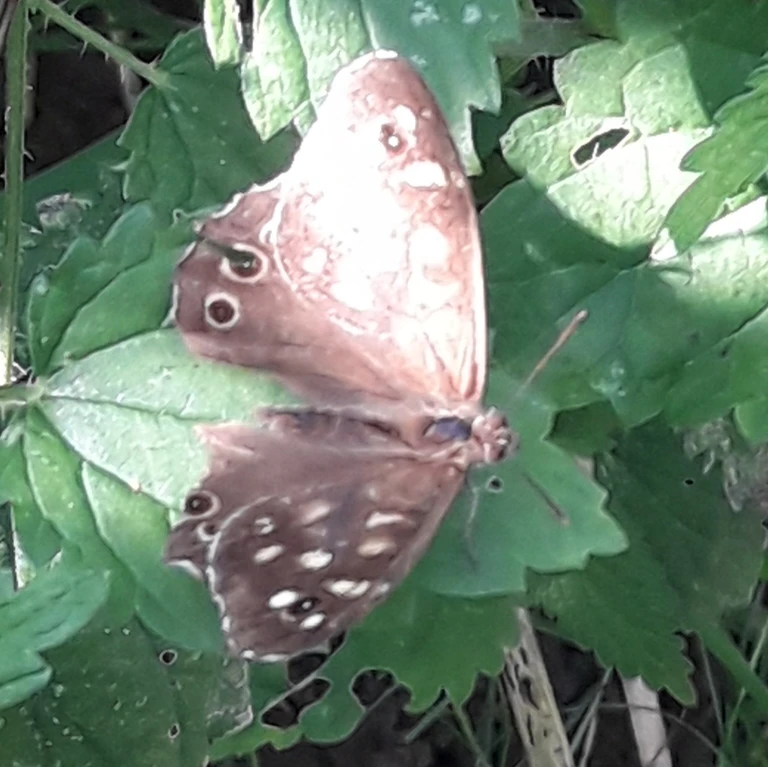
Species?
Pararge aegeria
